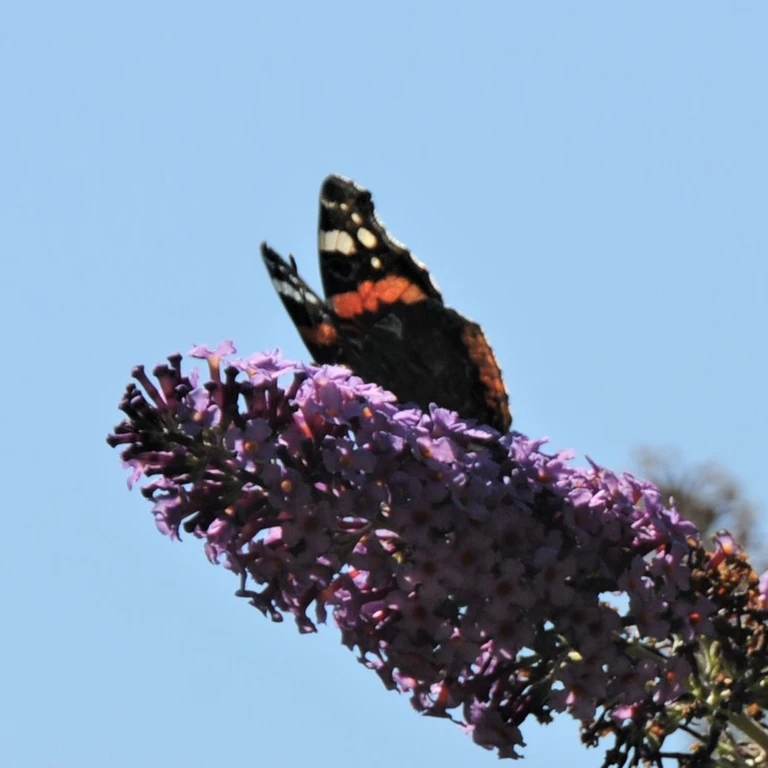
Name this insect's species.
Vanessa atalanta
